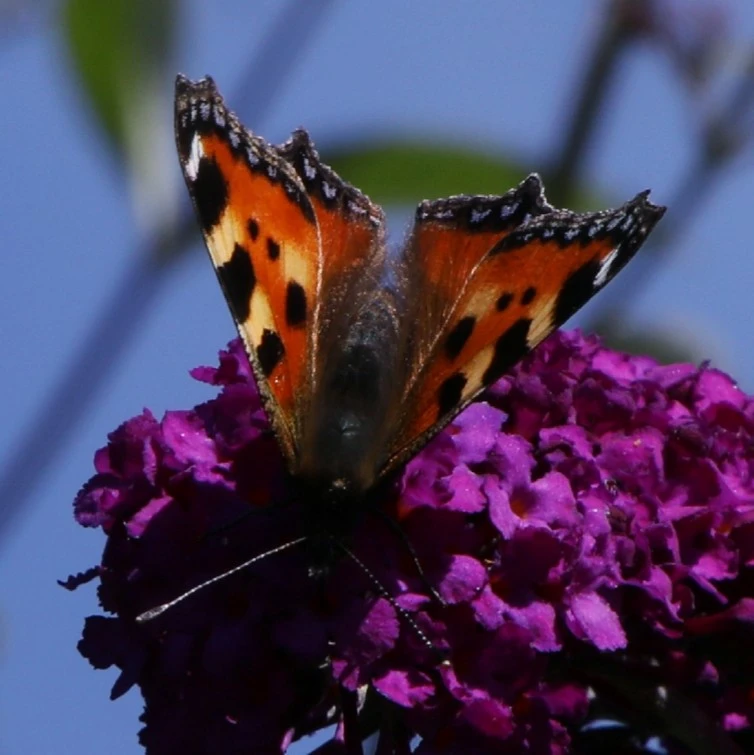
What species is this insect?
Aglais urticae
